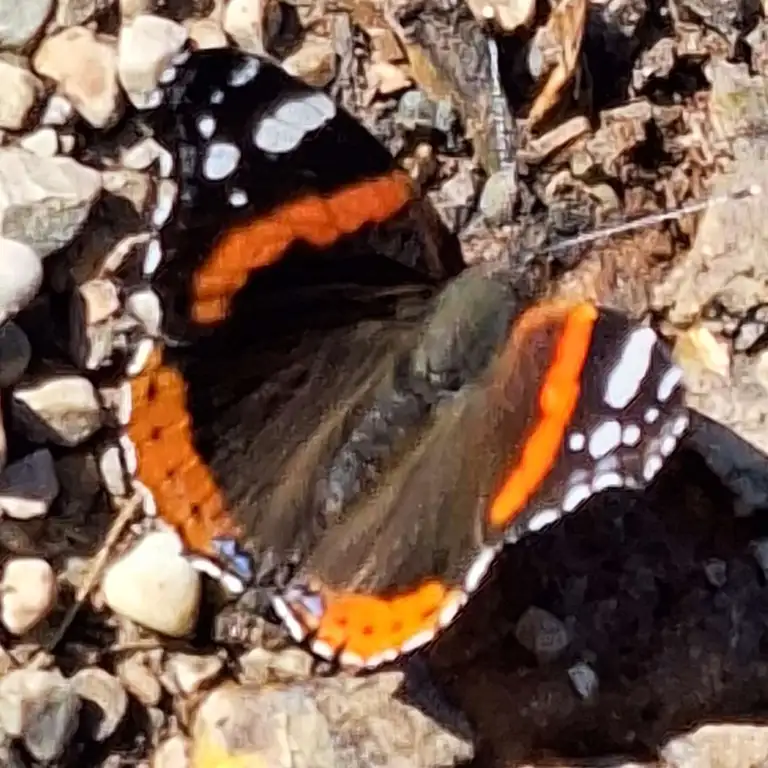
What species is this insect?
Vanessa atalanta
